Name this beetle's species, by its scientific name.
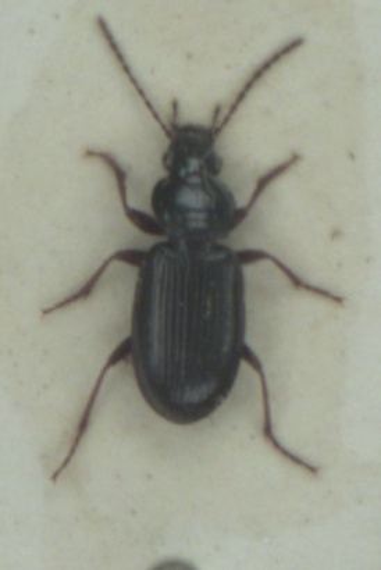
Pterostichus strenuus
